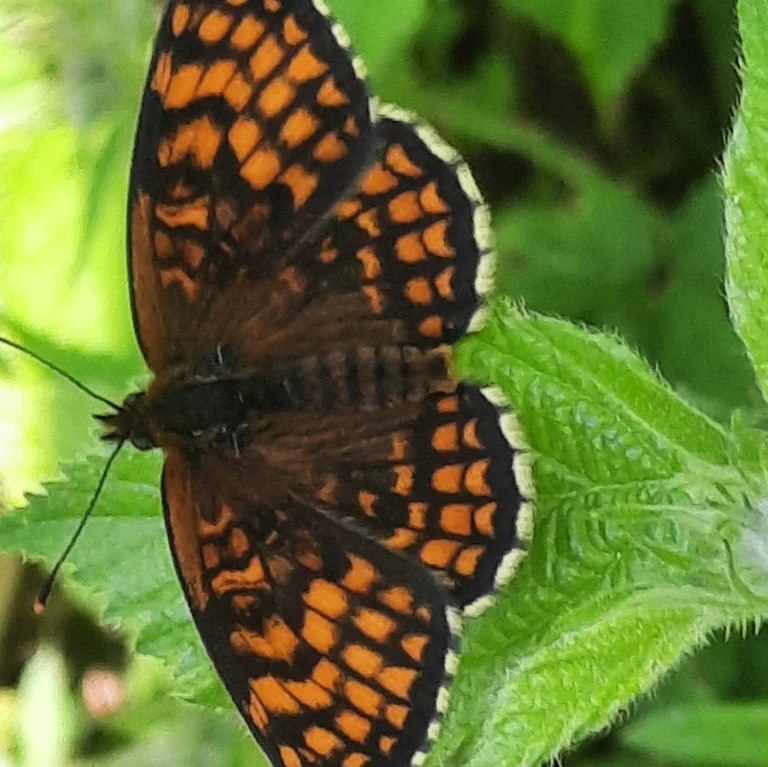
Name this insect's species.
Melitaea athalia
